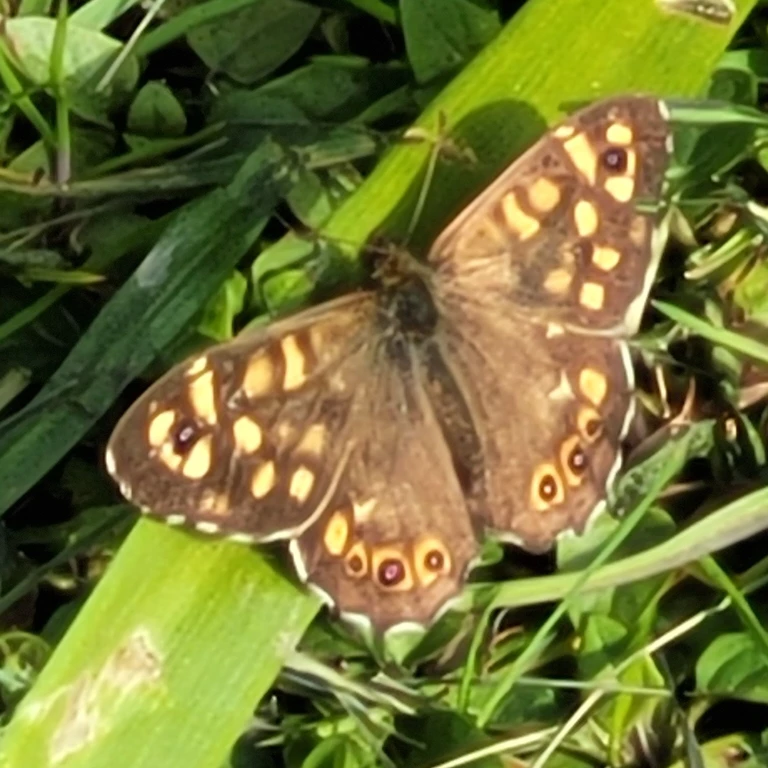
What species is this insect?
Pararge aegeria
